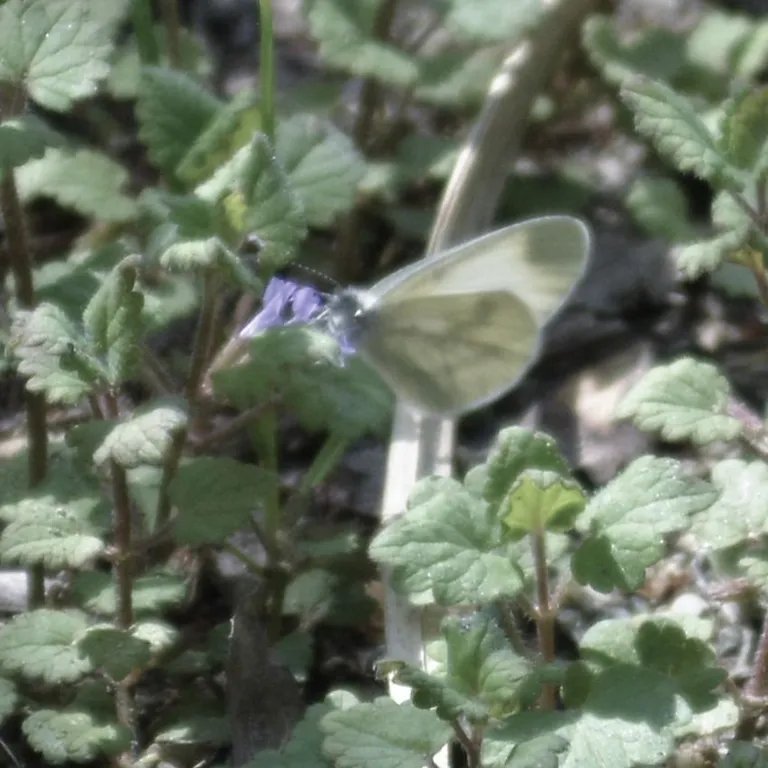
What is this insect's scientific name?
Leptidea sinapis/juvernica
